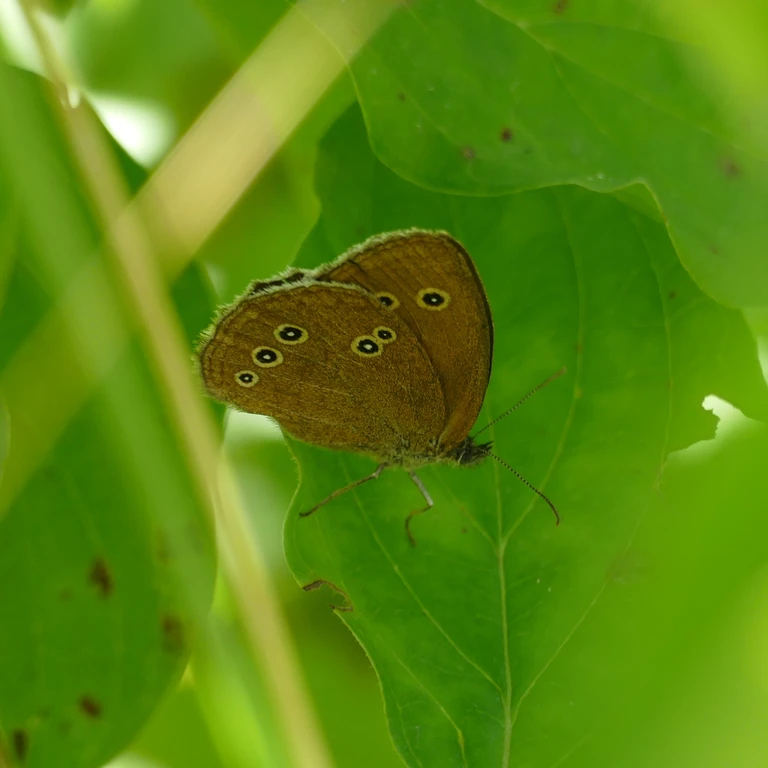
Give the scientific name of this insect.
Aphantopus hyperantus
